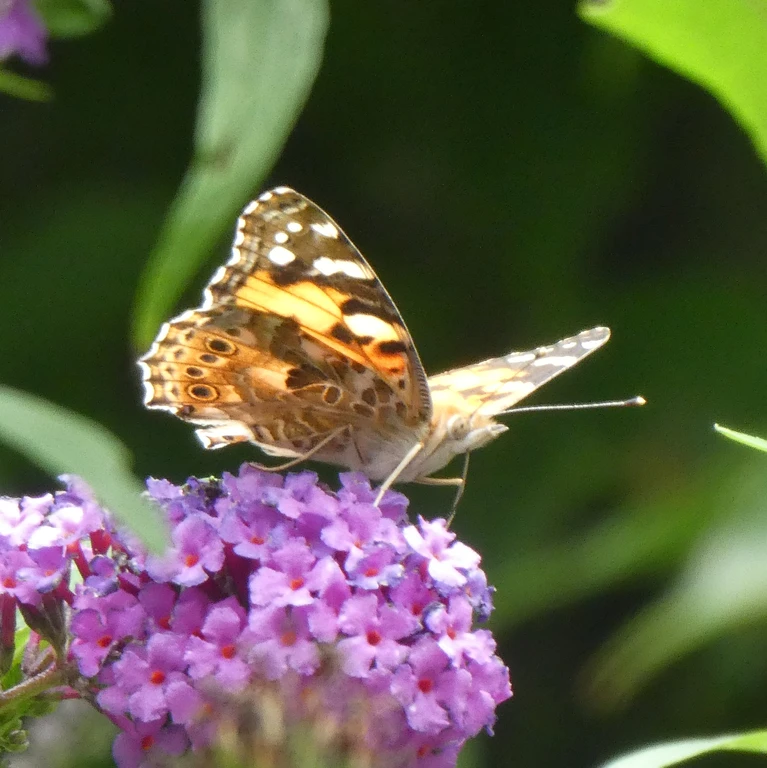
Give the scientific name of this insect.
Vanessa cardui
